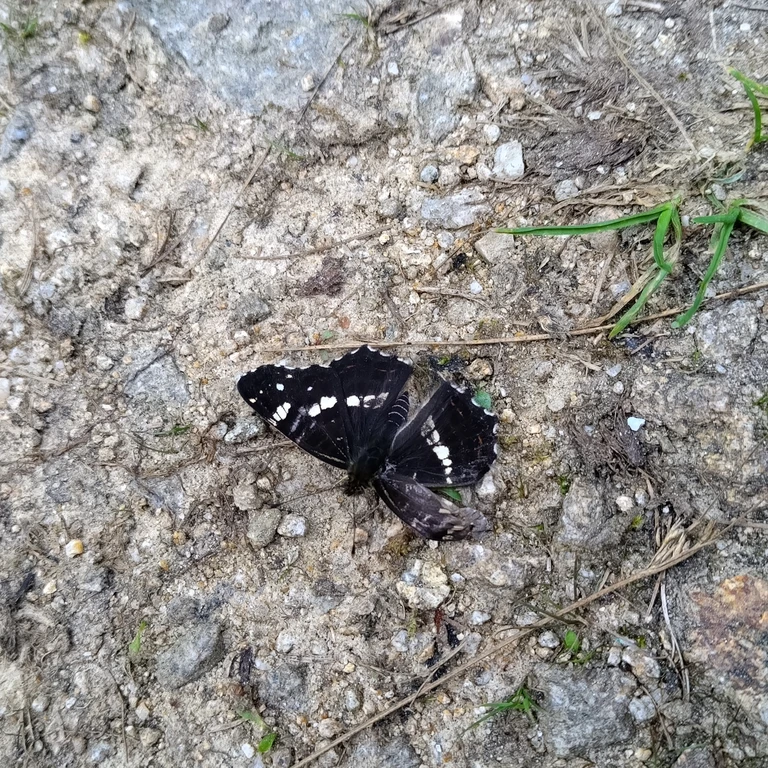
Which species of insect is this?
Araschnia levana
